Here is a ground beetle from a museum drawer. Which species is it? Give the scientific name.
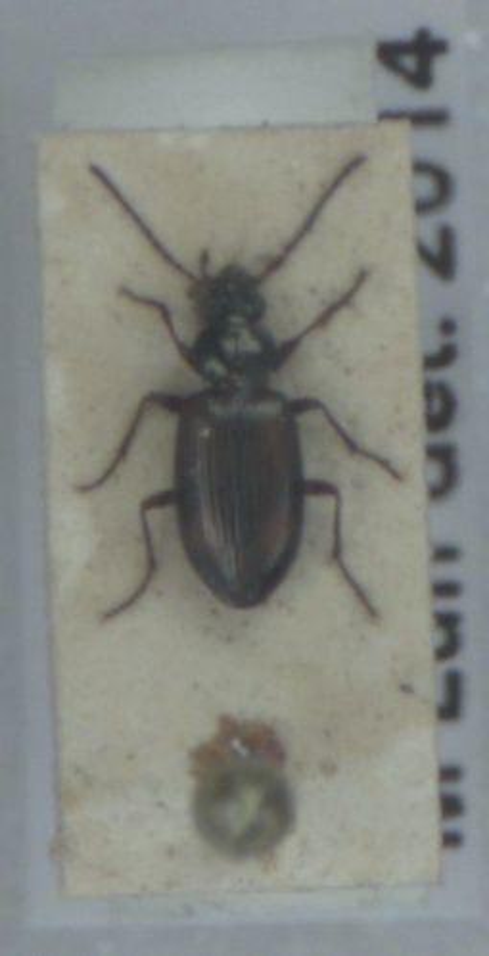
Bembidion saxatile
